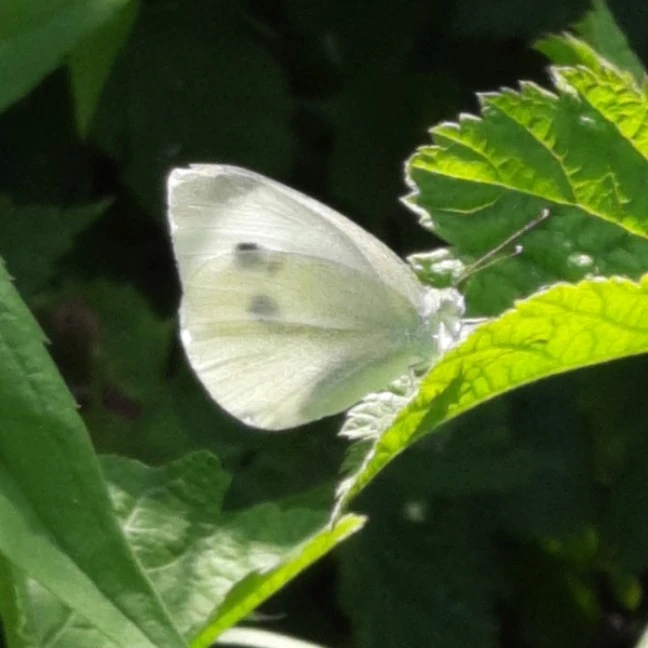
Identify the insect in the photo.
Pieris brassicae
